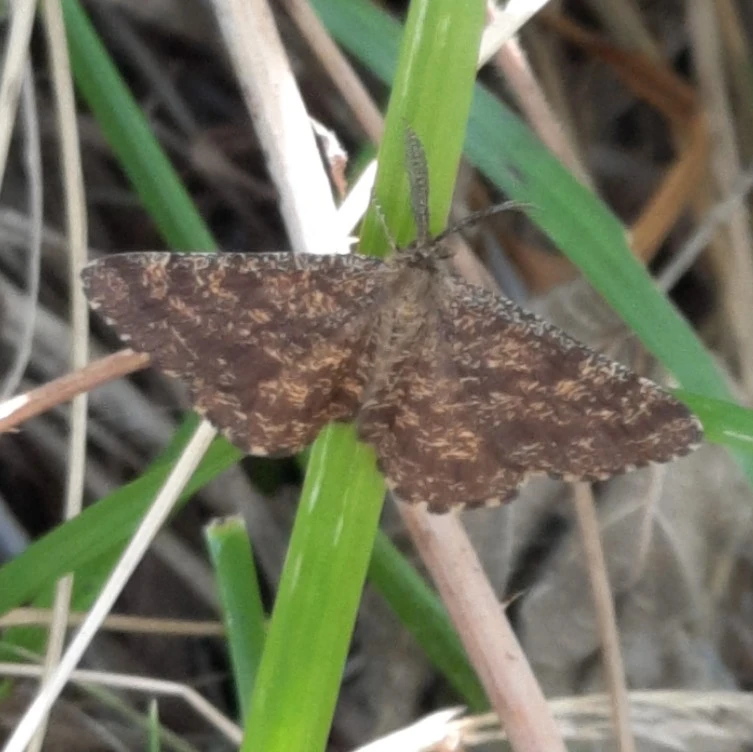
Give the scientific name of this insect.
Ematurga atomaria
